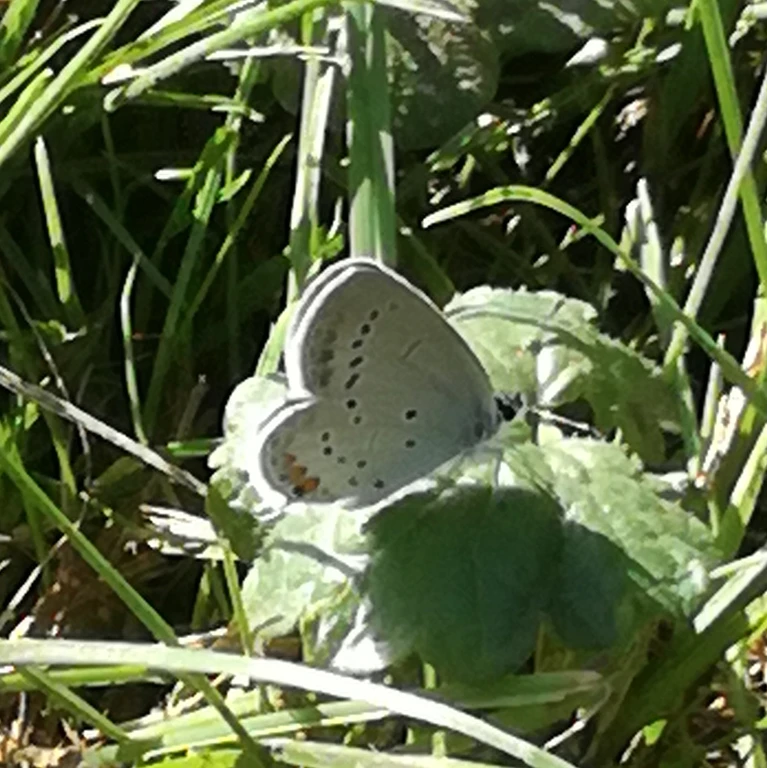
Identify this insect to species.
Cupido argiades (also Elkalyce argiades)
